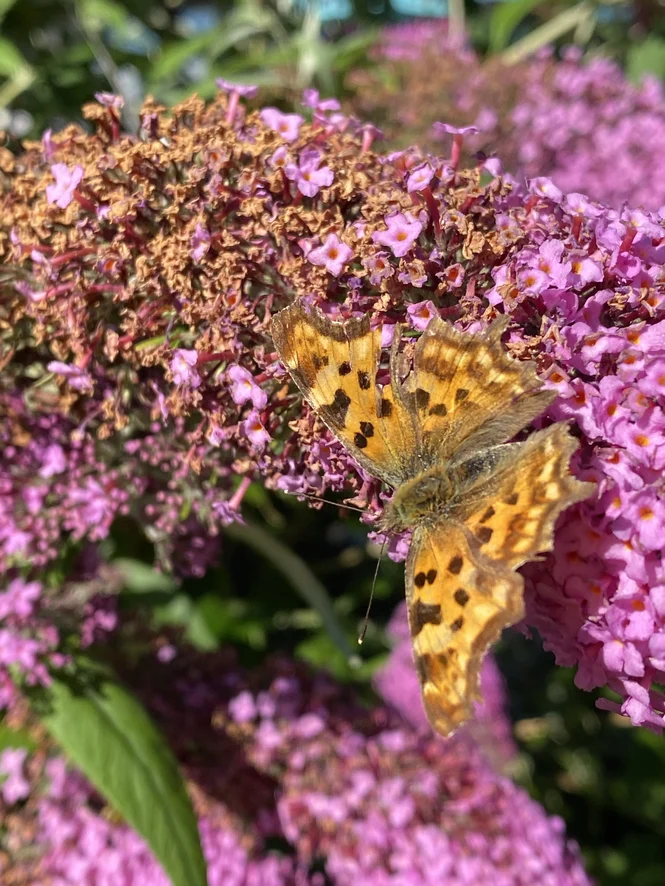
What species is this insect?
Polygonia c-album
